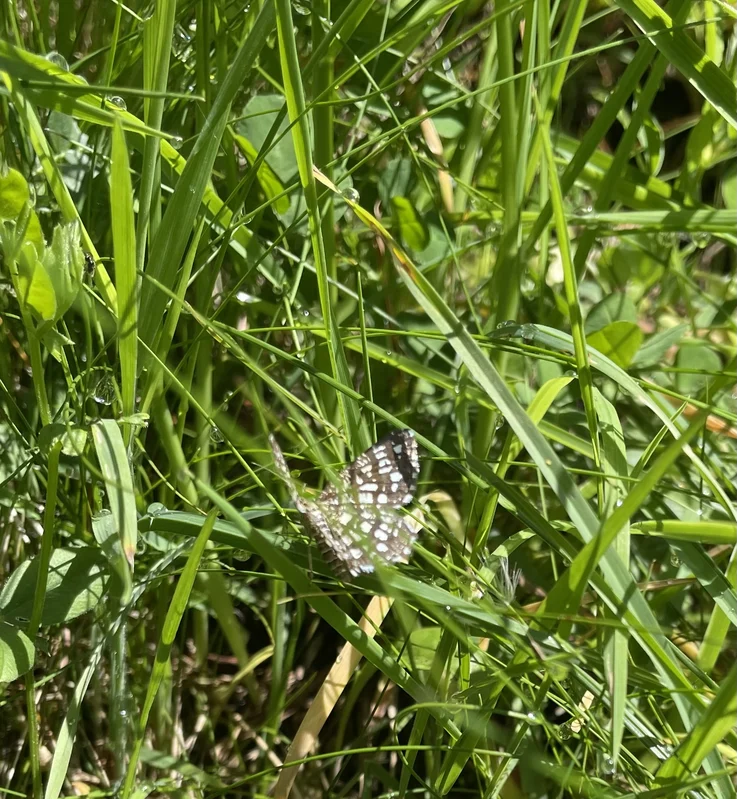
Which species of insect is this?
Chiasmia clathrata
